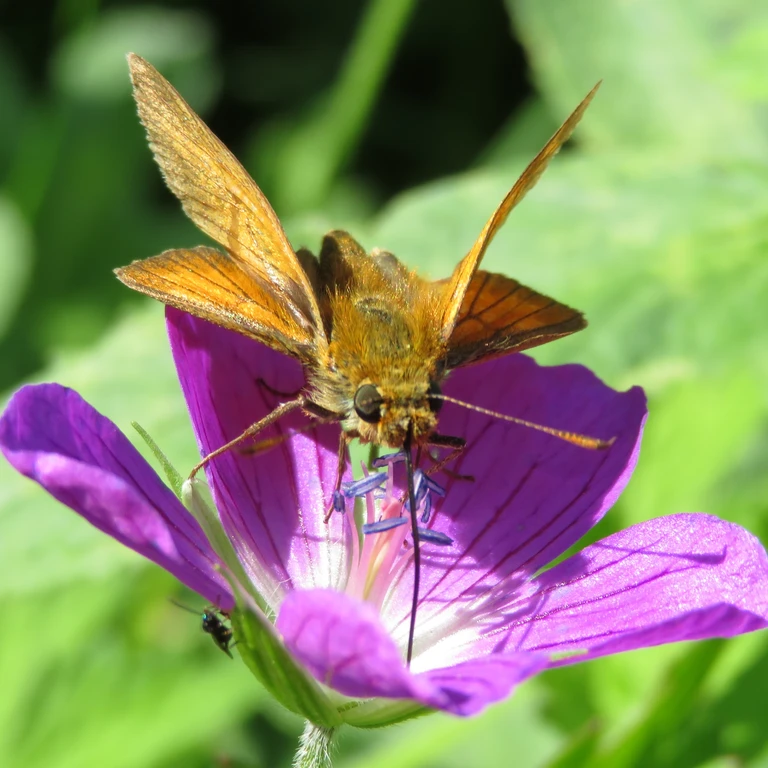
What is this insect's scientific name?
Ochlodes sylvanus (also Ochlodes venata)
